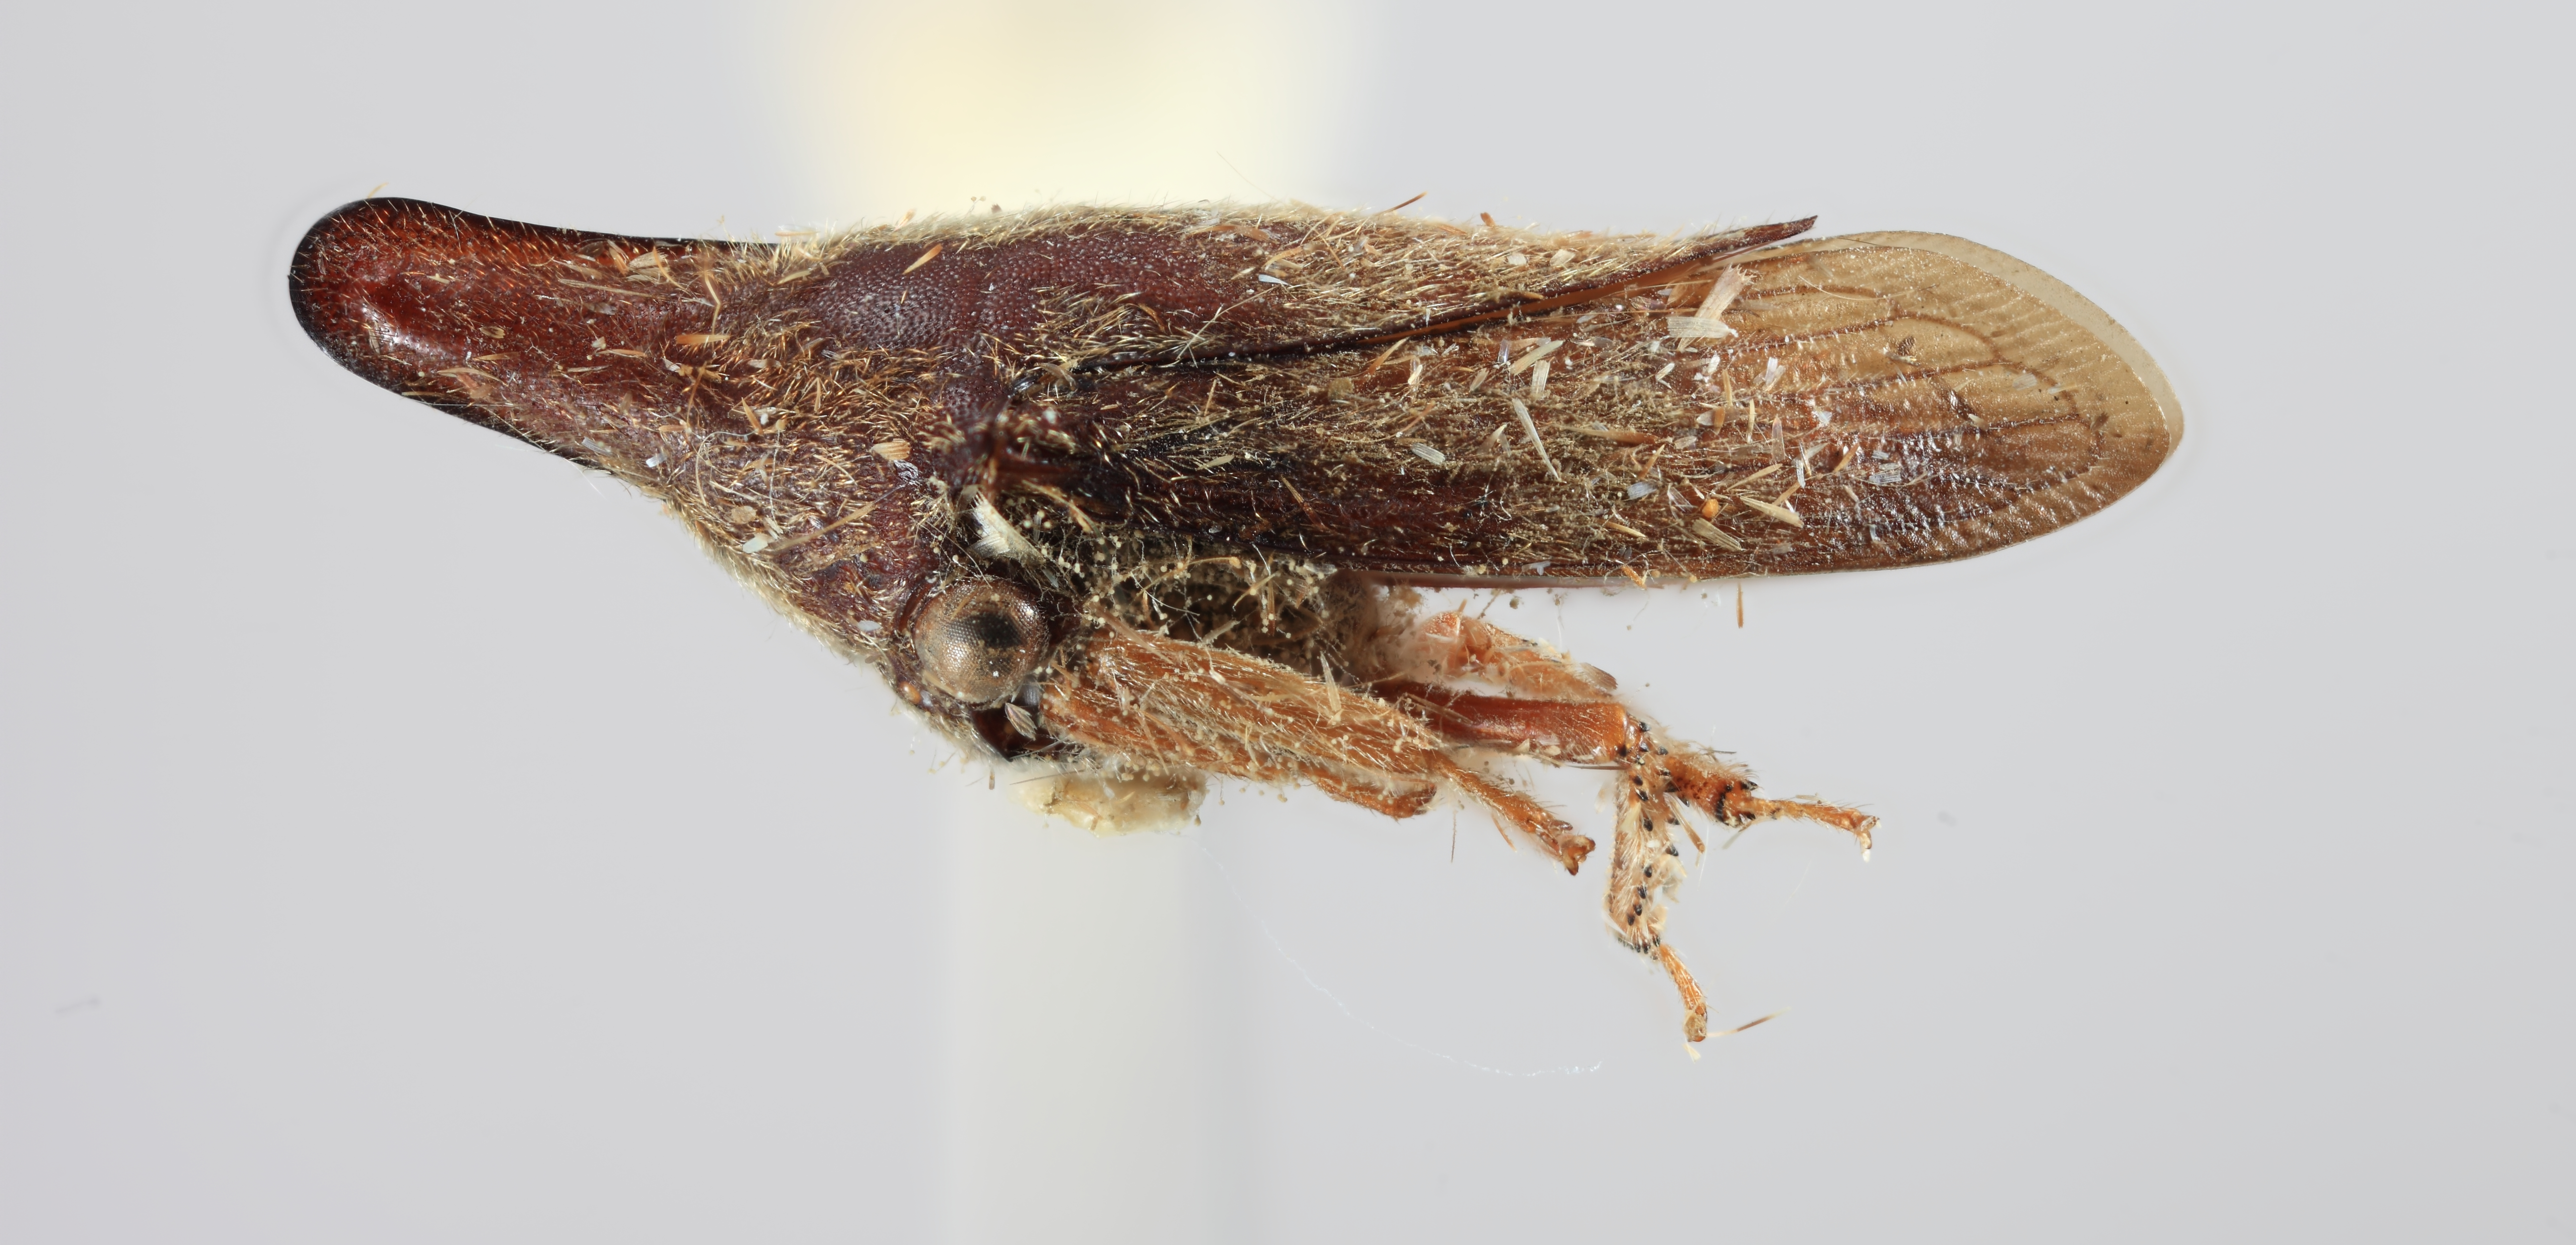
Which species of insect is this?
Calloconophora veracruzensis
